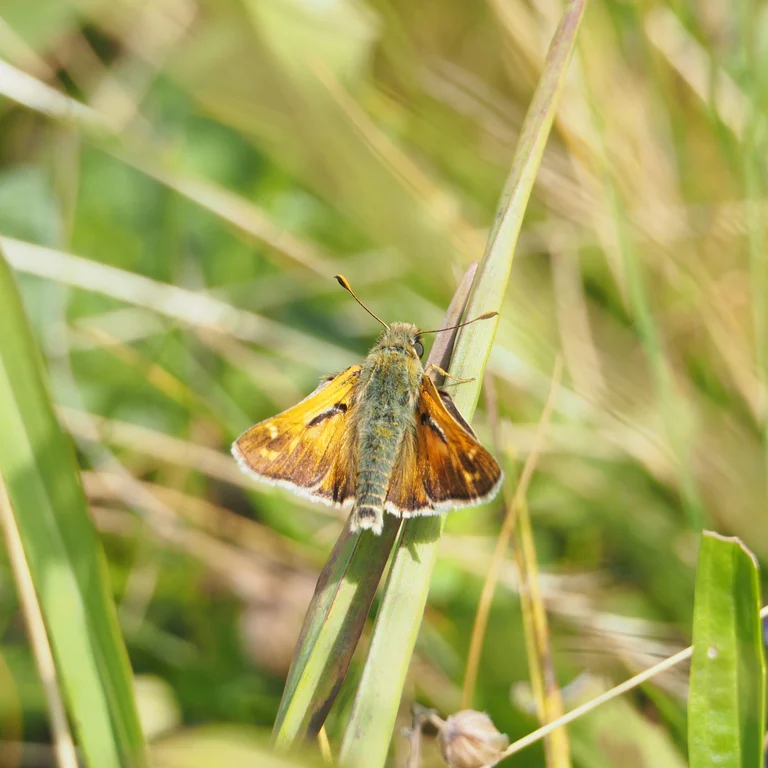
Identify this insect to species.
Hesperia comma
